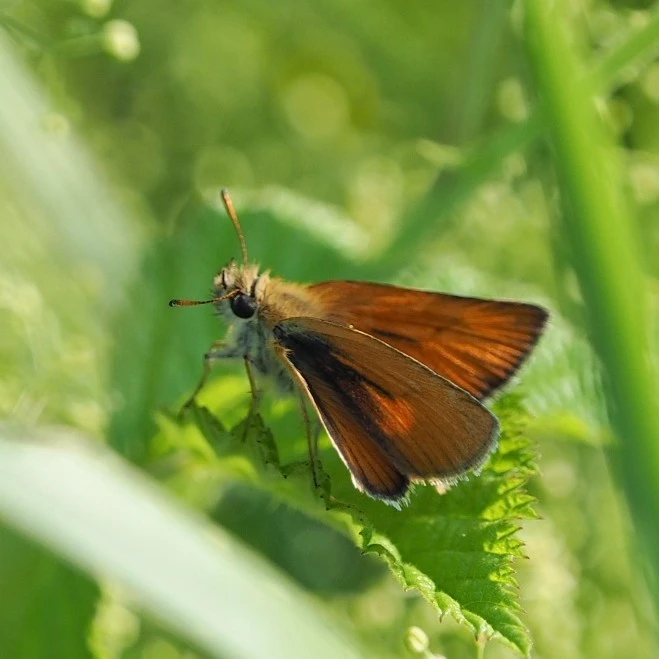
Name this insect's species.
Thymelicus lineola
